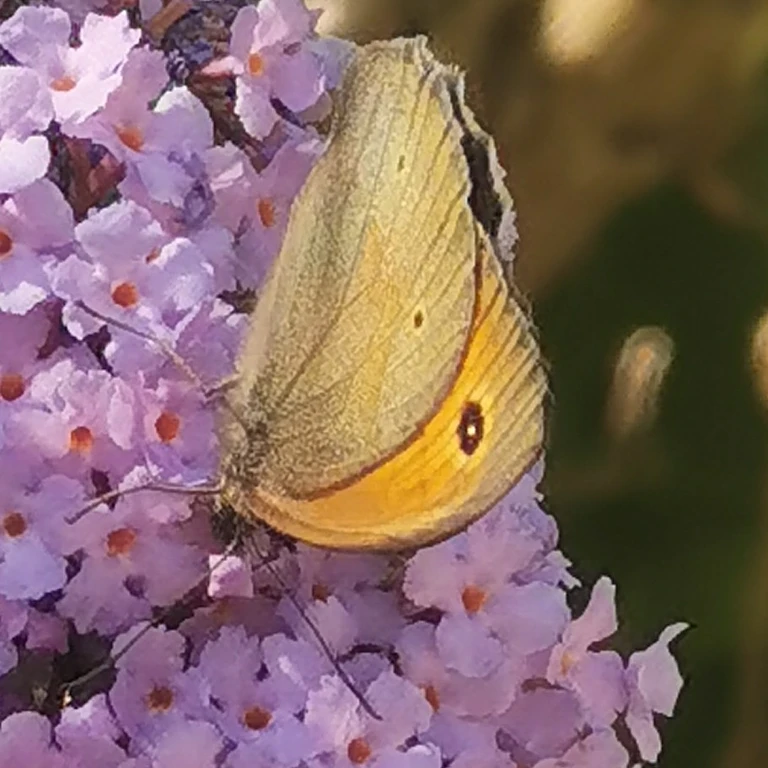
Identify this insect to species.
Maniola jurtina
